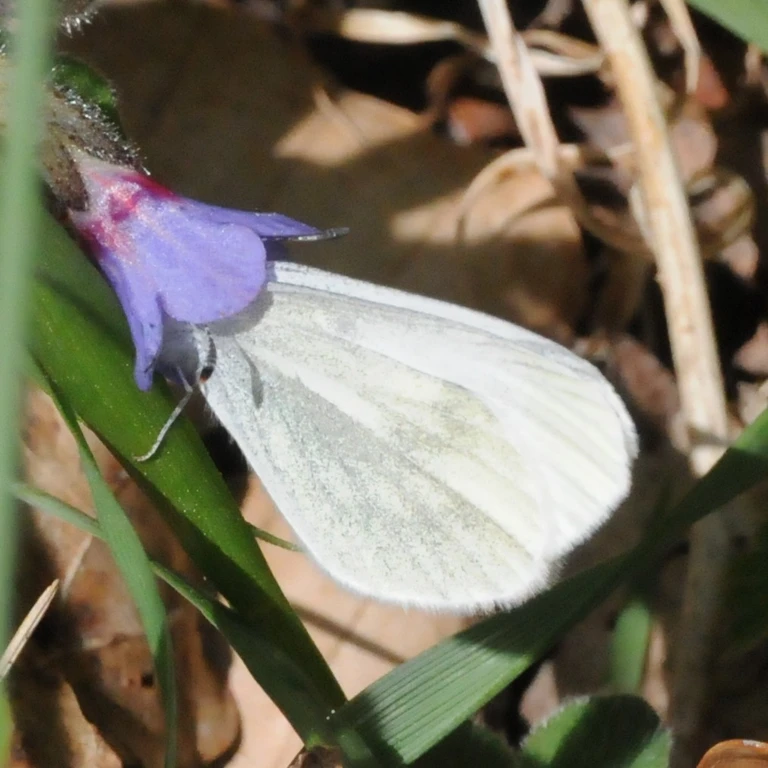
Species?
Leptidea sinapis/juvernica
